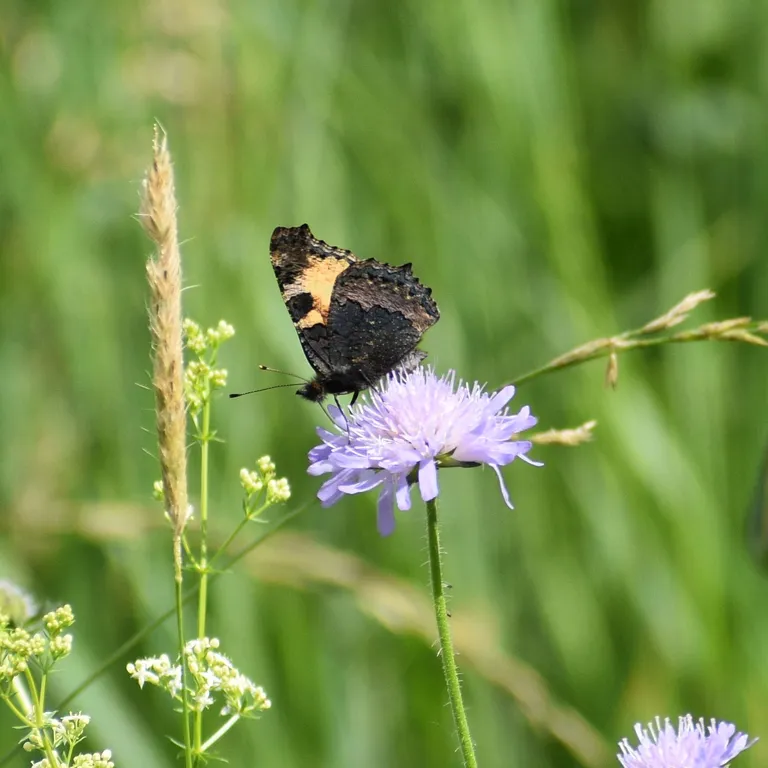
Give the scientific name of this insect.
Aglais urticae
